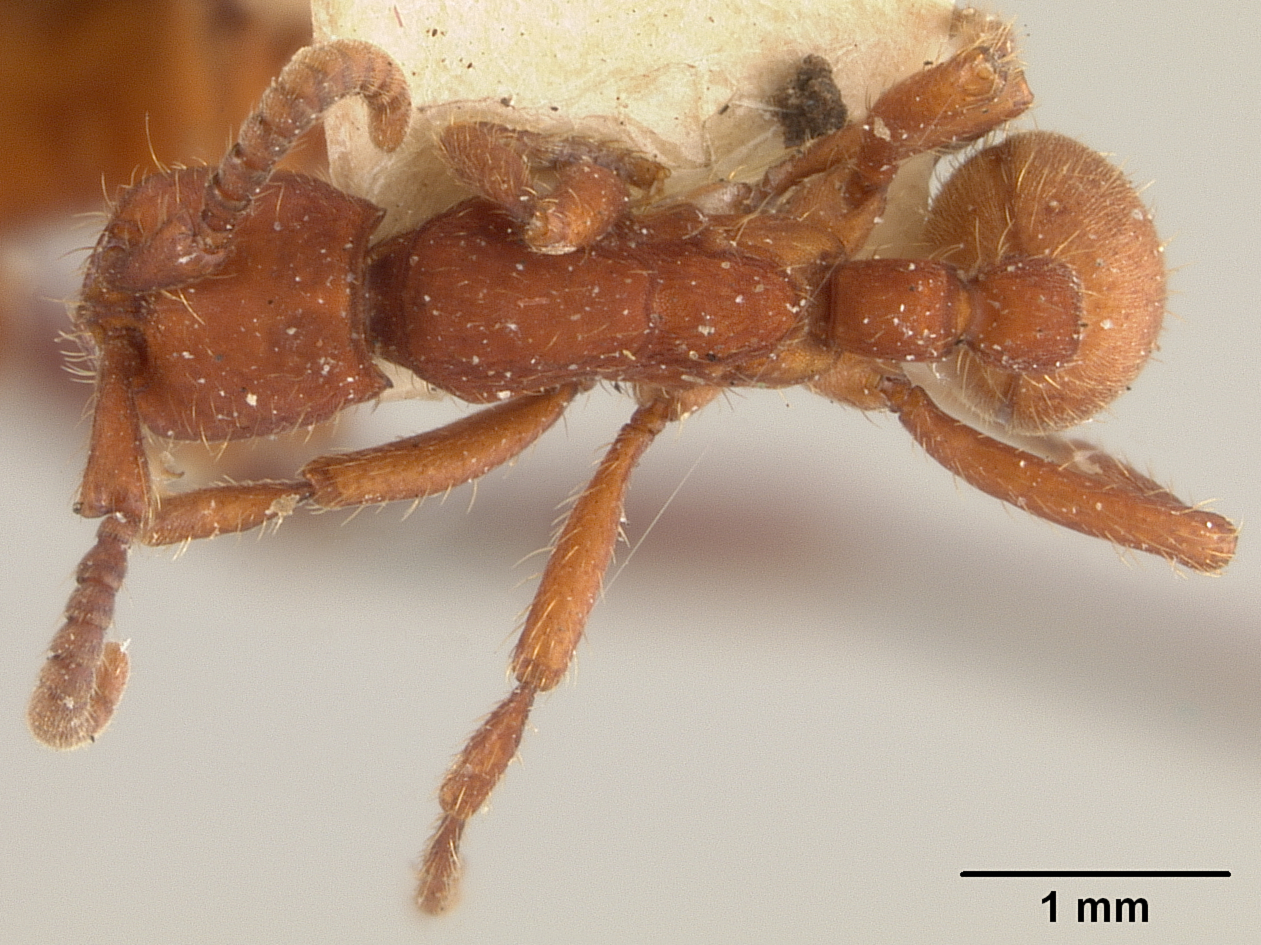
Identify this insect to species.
Eciton crassicorne
